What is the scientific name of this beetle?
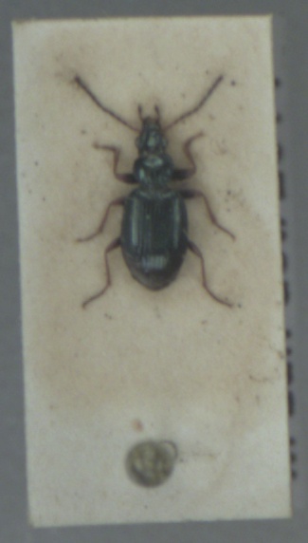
Bembidion deletum
